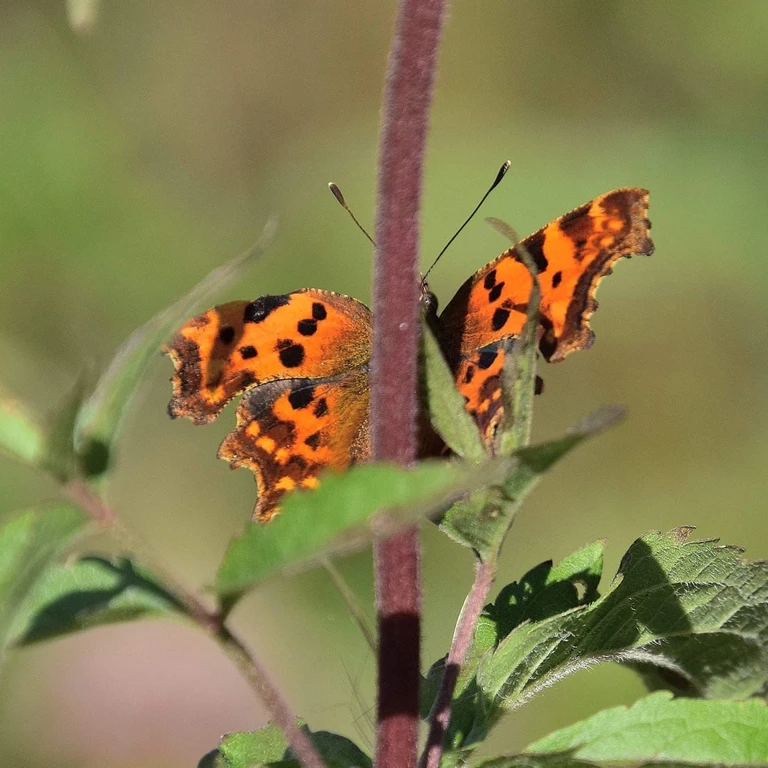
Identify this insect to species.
Polygonia c-album
